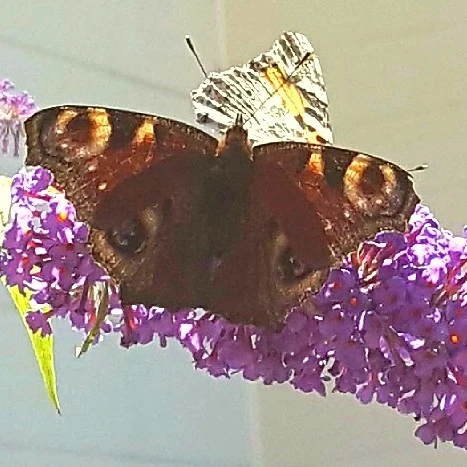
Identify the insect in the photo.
Aglais io
